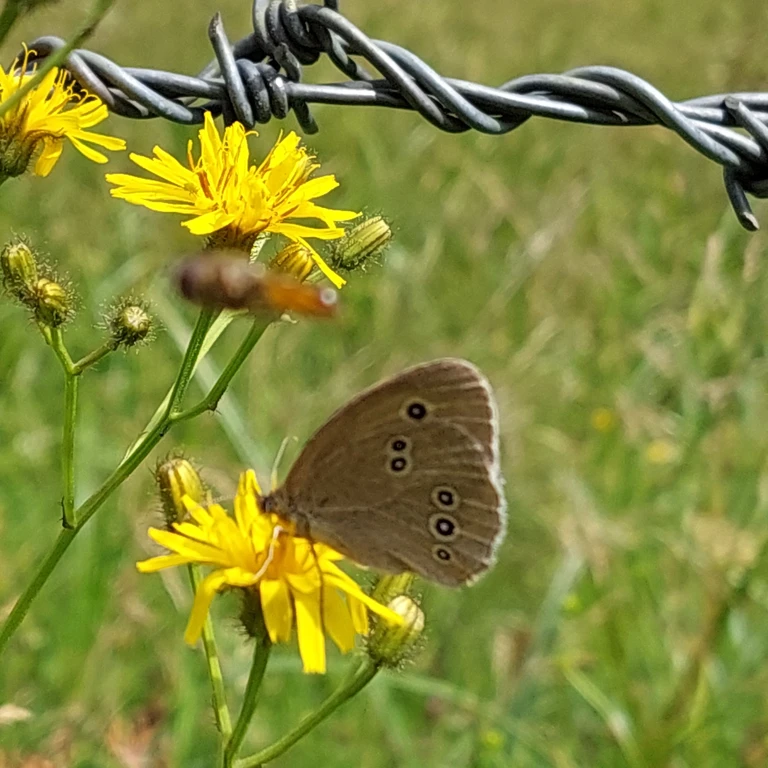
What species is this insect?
Aphantopus hyperantus
